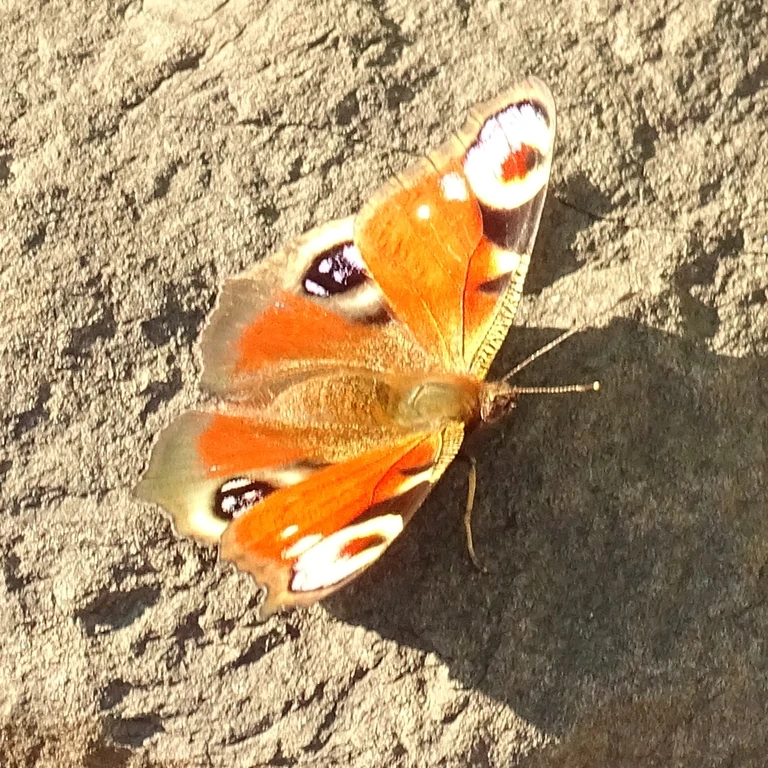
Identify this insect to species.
Aglais io
